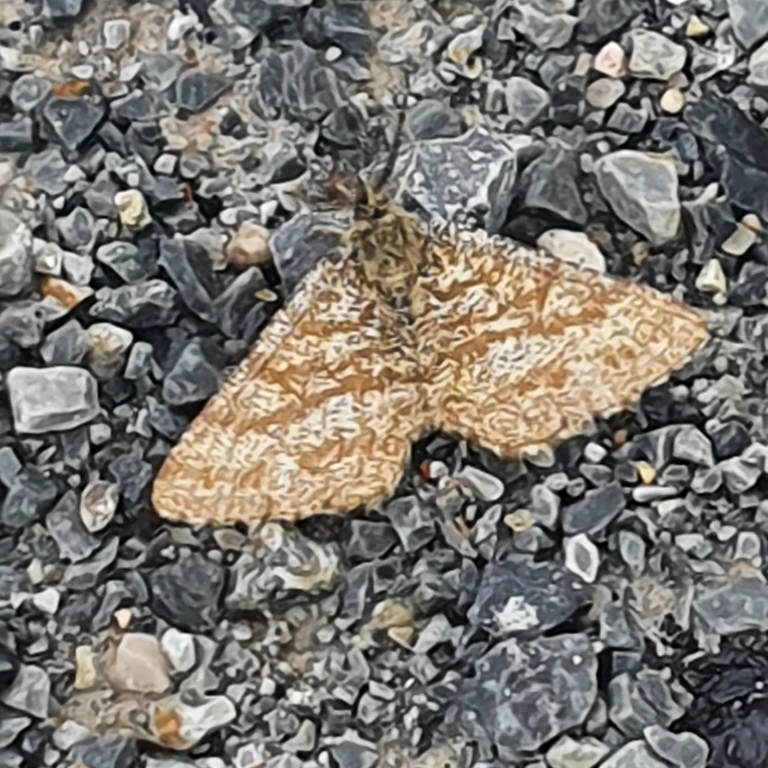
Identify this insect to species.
Ematurga atomaria
